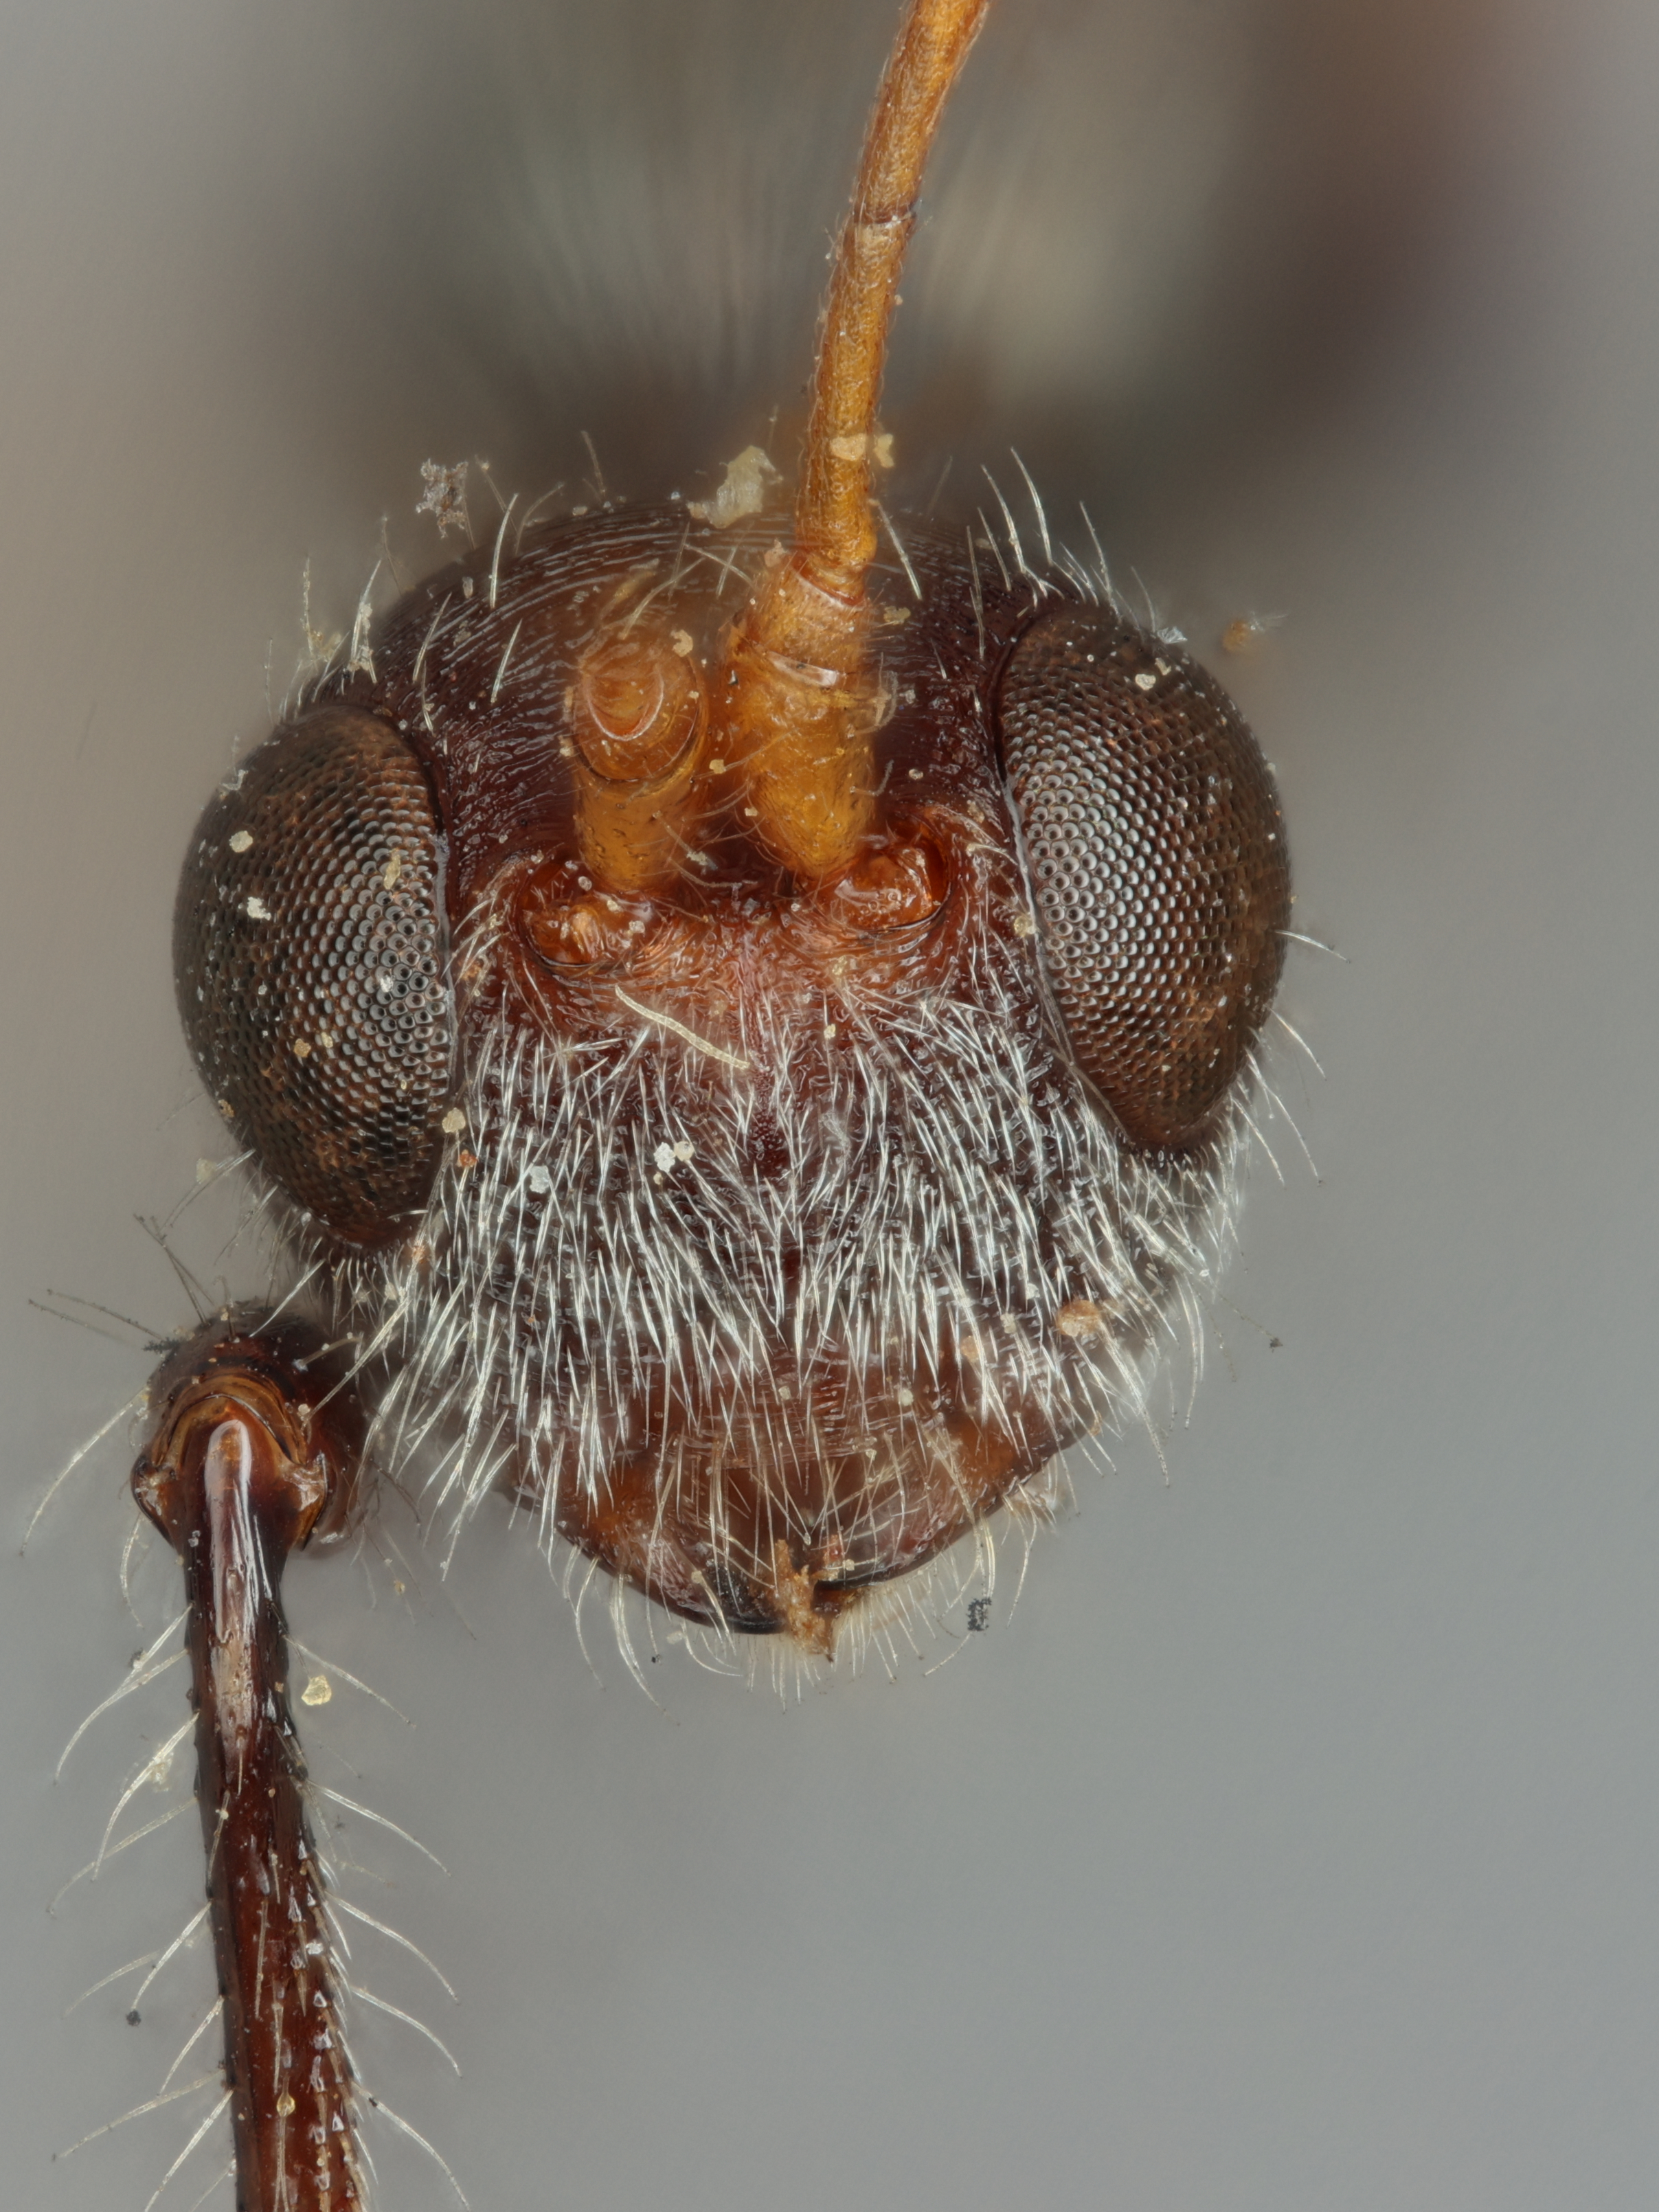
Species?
Spathius silius
